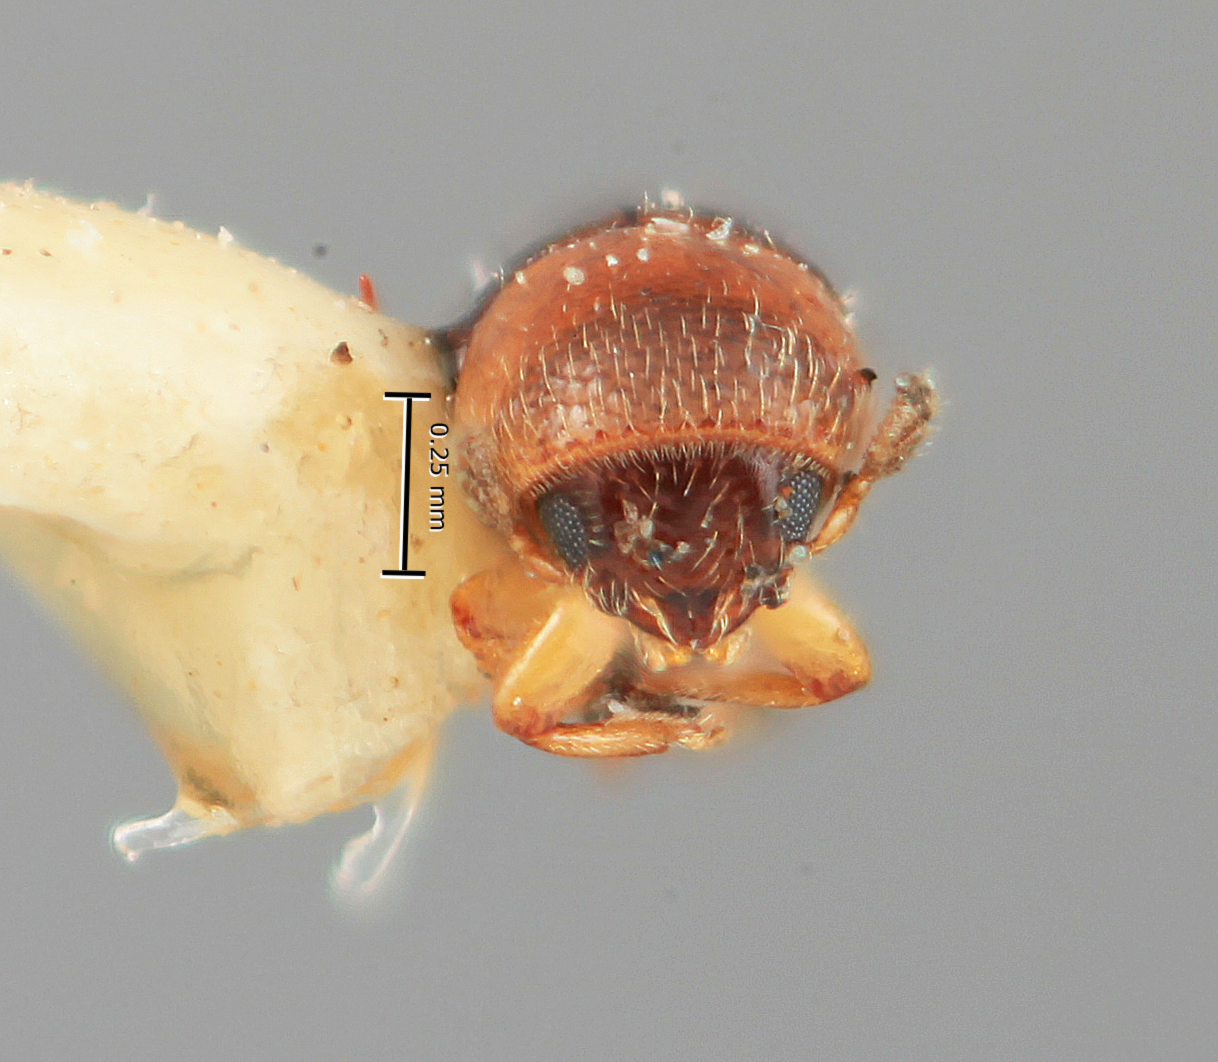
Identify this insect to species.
Gnathotrypanus terebratus
